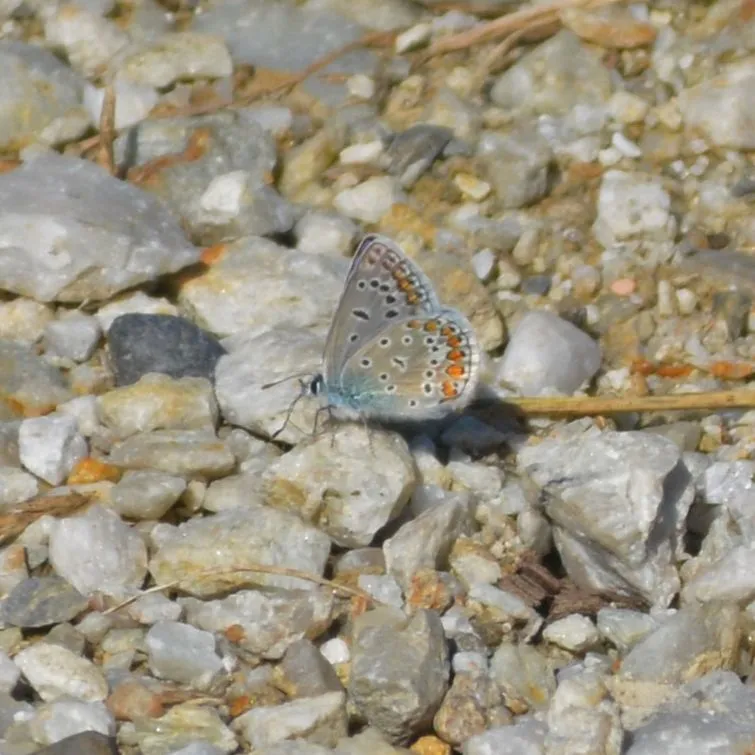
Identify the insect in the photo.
Polyommatus icarus
